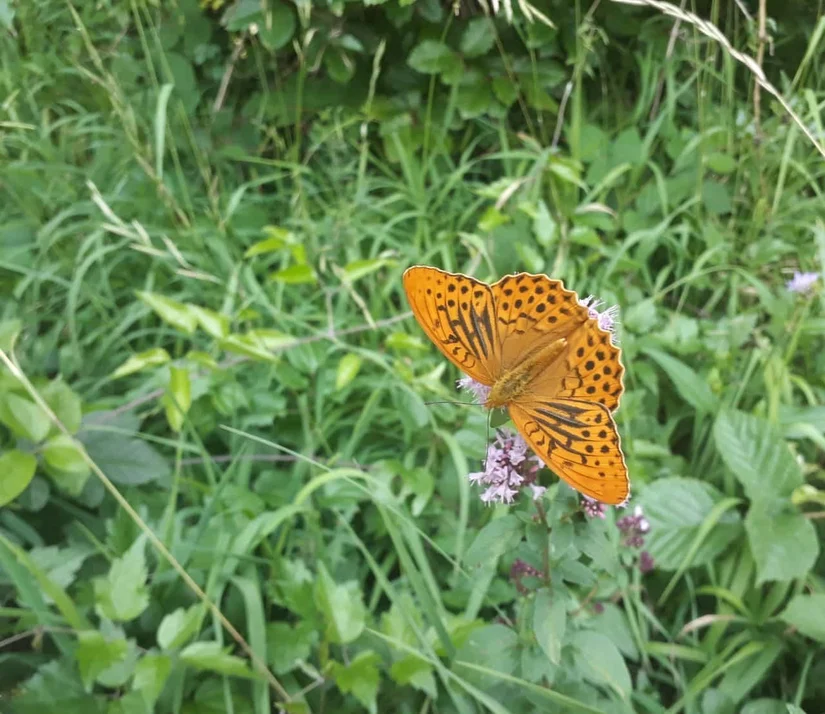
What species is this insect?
Argynnis paphia
